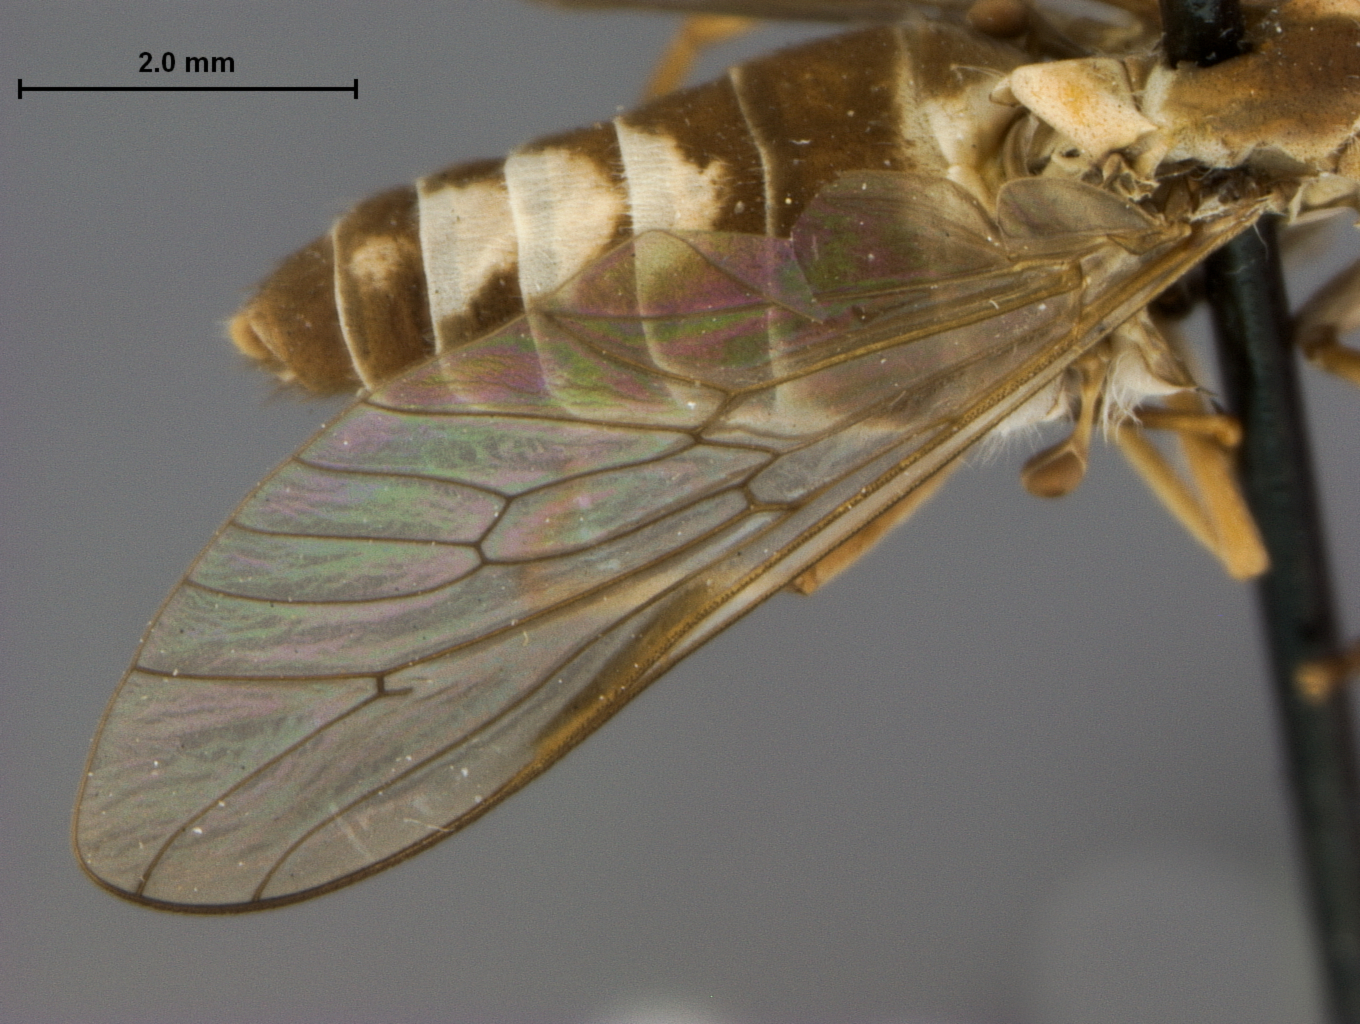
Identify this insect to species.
Stenotabanus trilunatus
